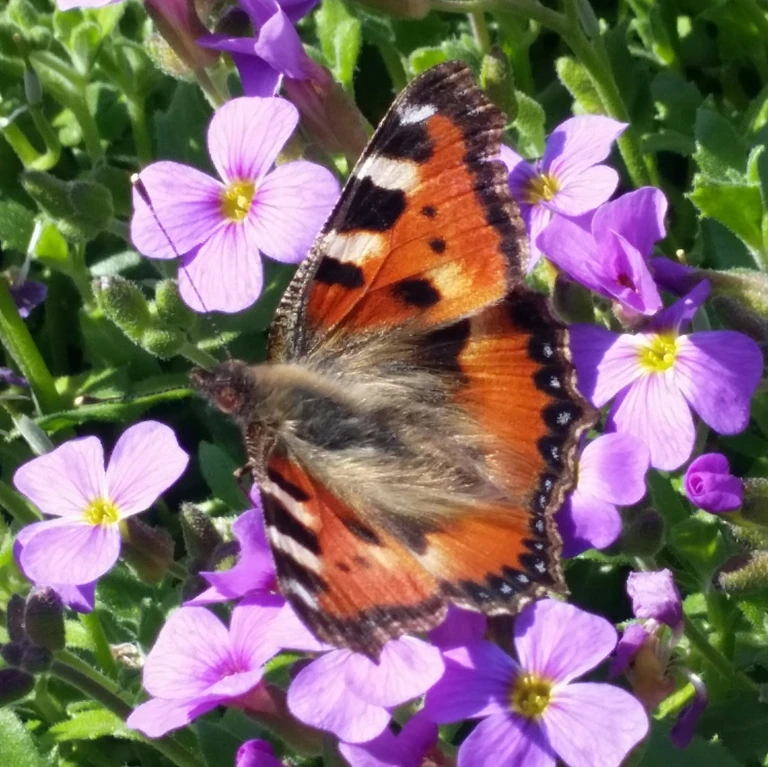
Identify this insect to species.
Aglais urticae
